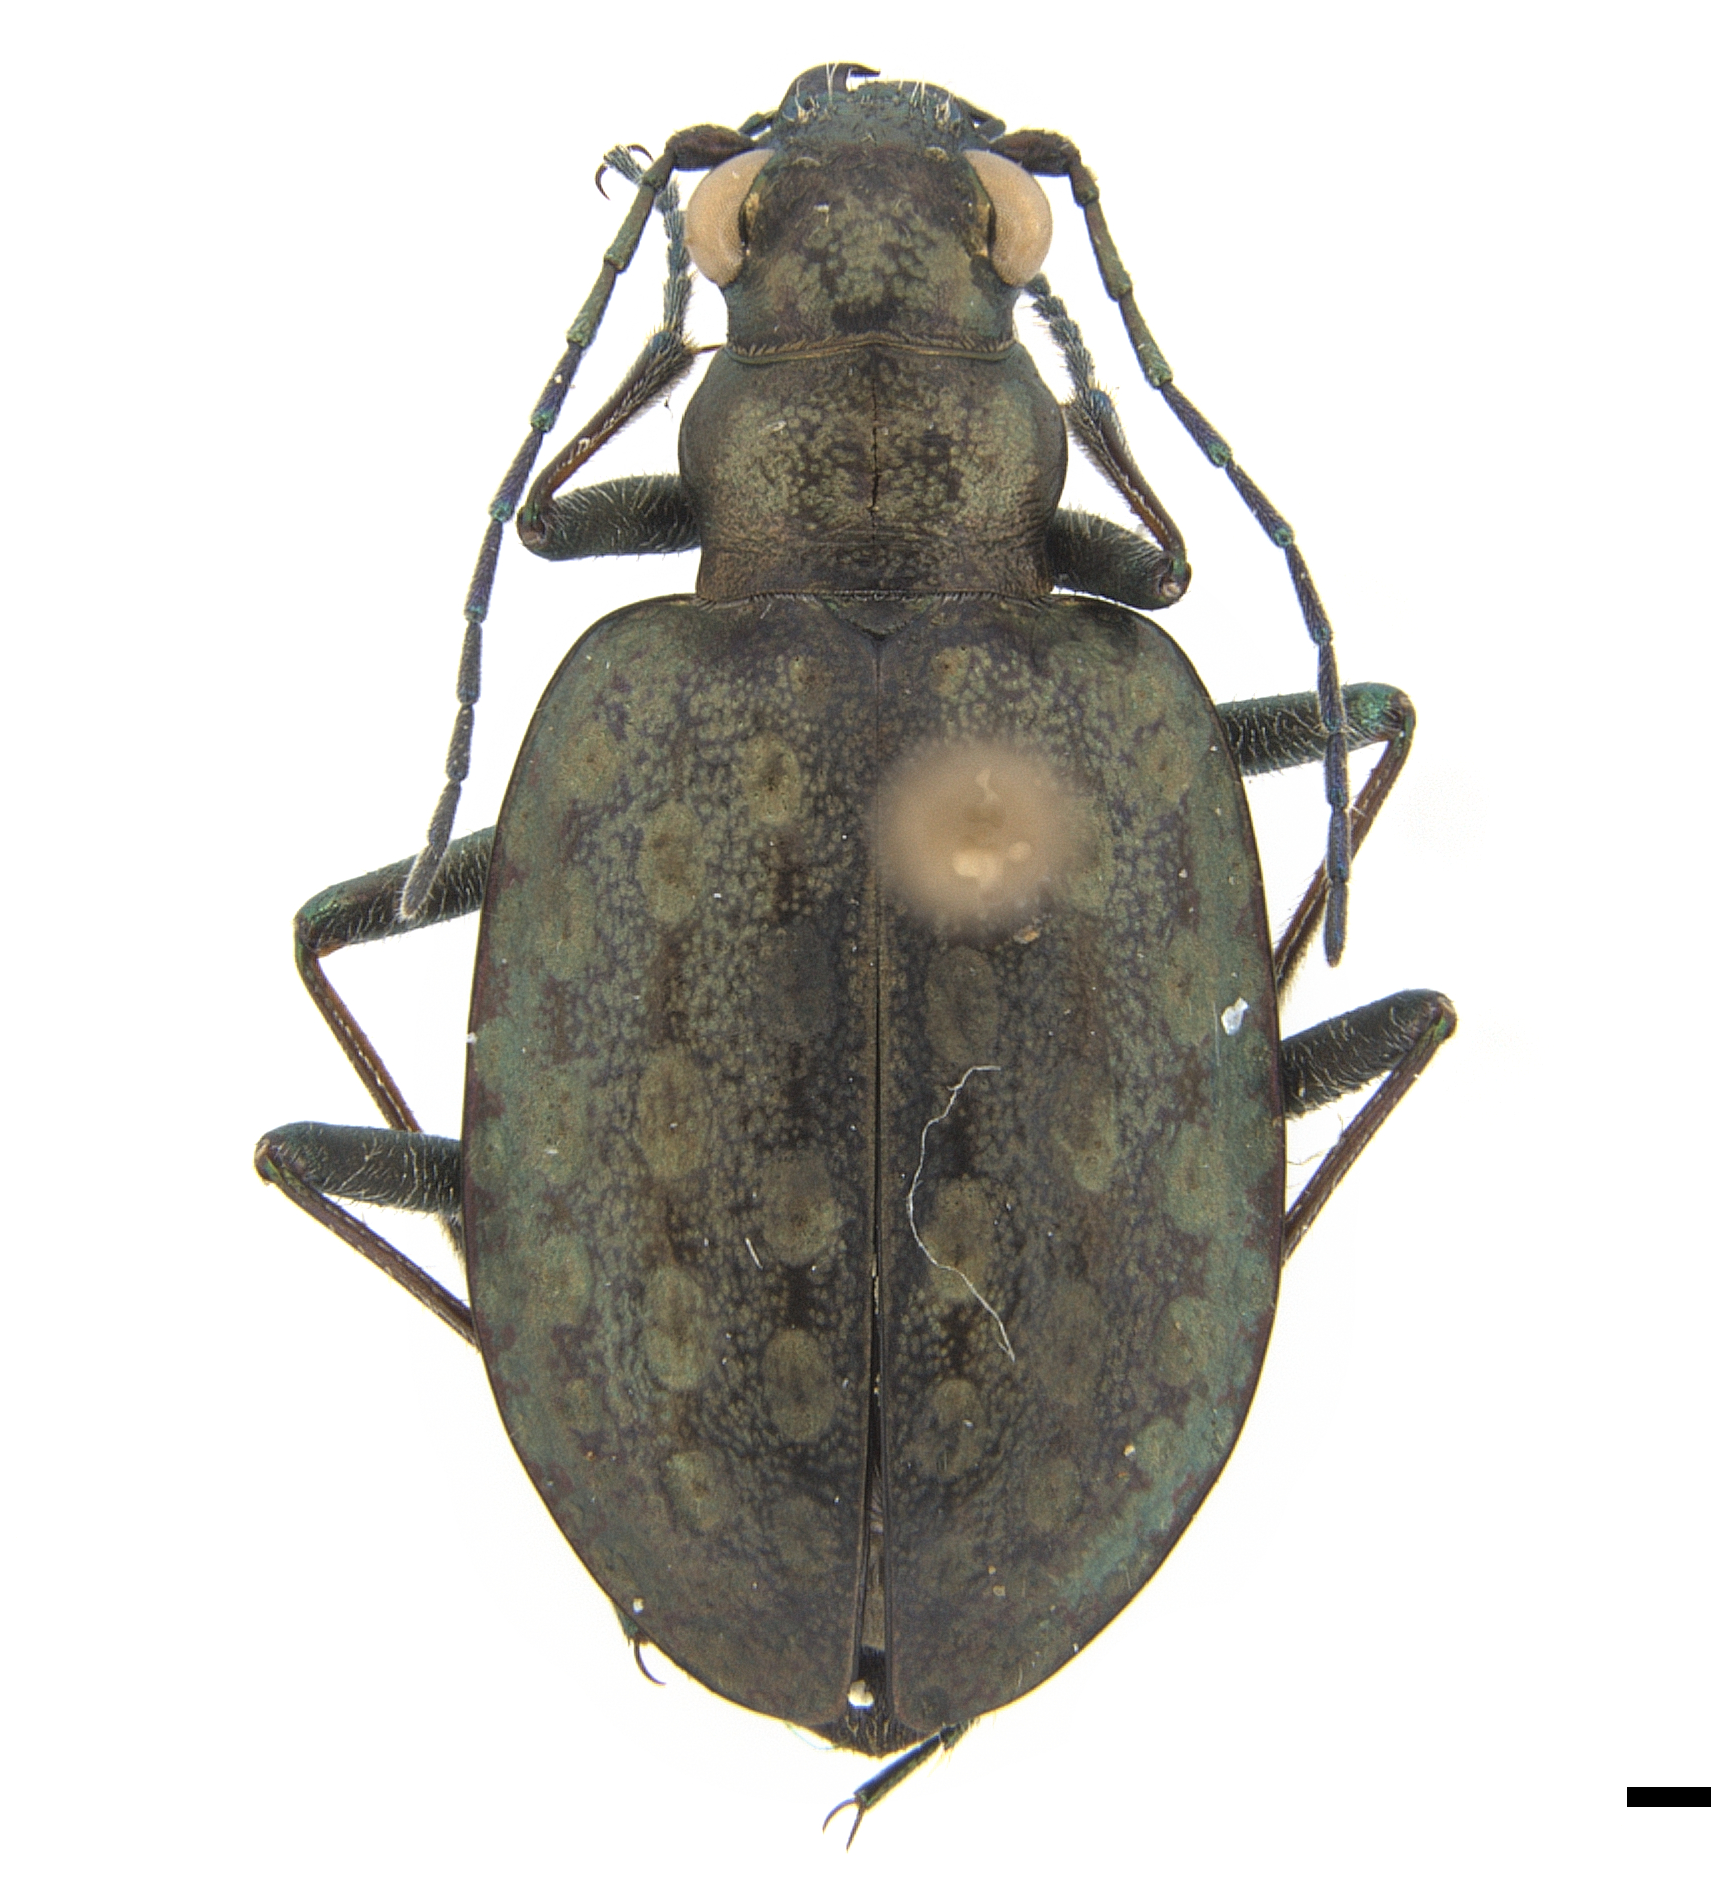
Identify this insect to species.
Opisthius richardsoni
